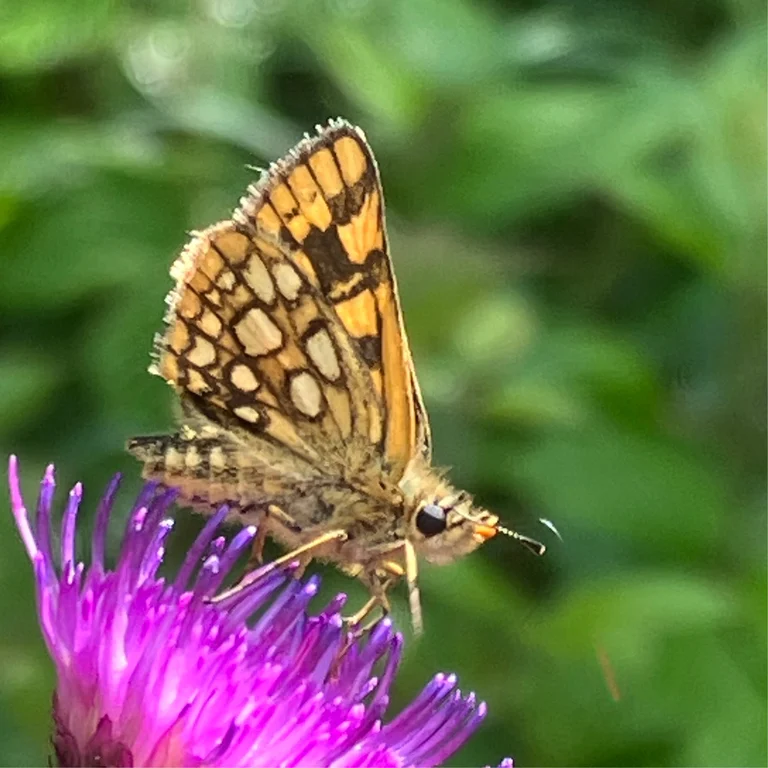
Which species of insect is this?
Carterocephalus palaemon
